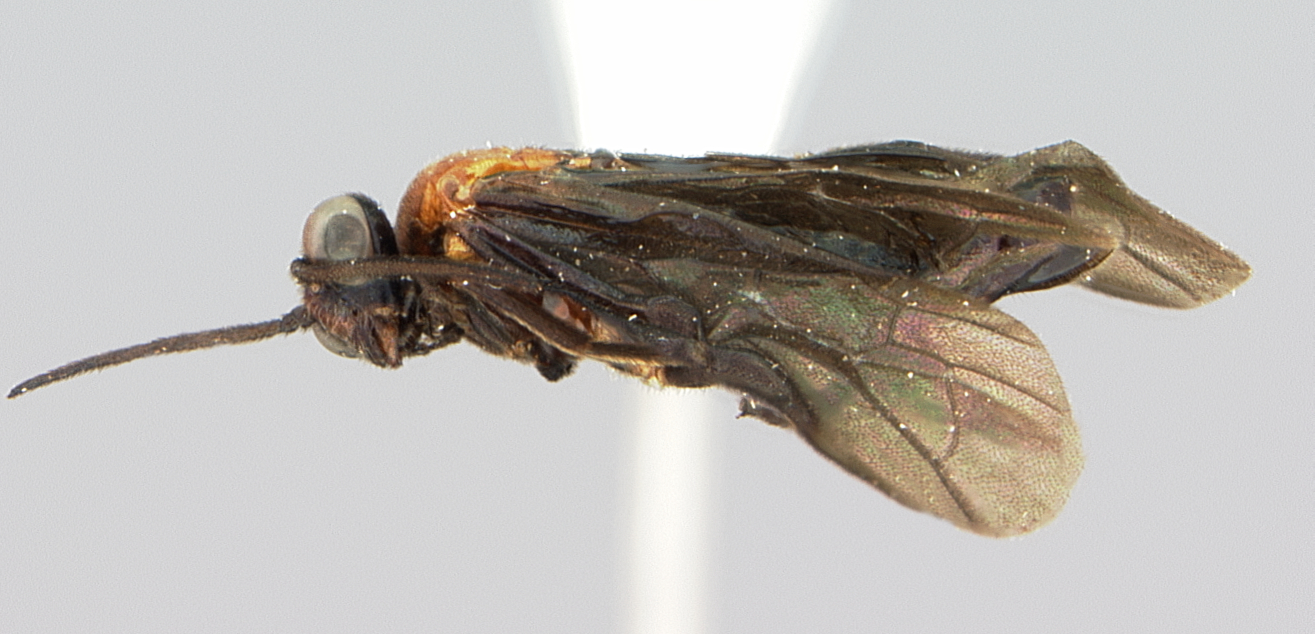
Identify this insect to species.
Atomacera comana
